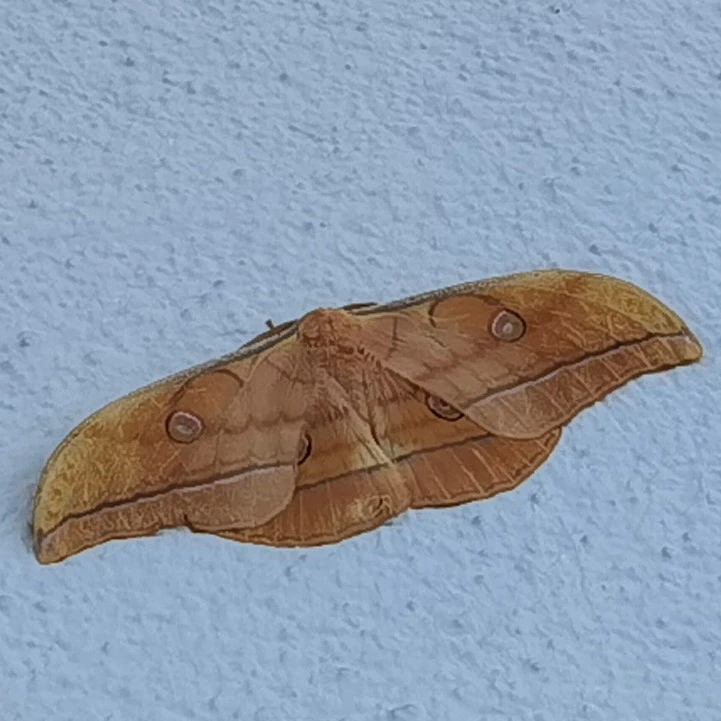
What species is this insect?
Antheraea yamamai
